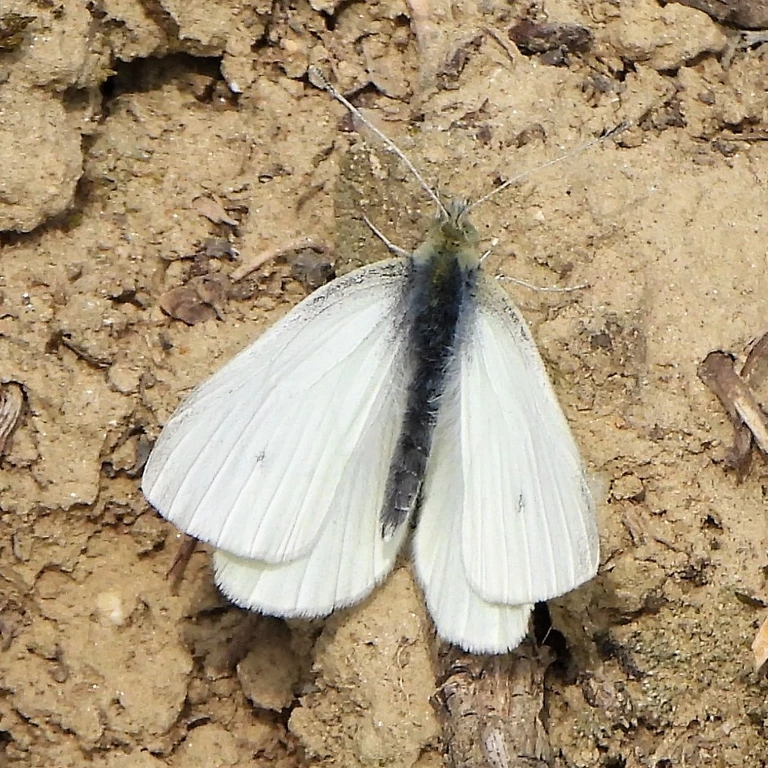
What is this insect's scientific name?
Pieris rapae
